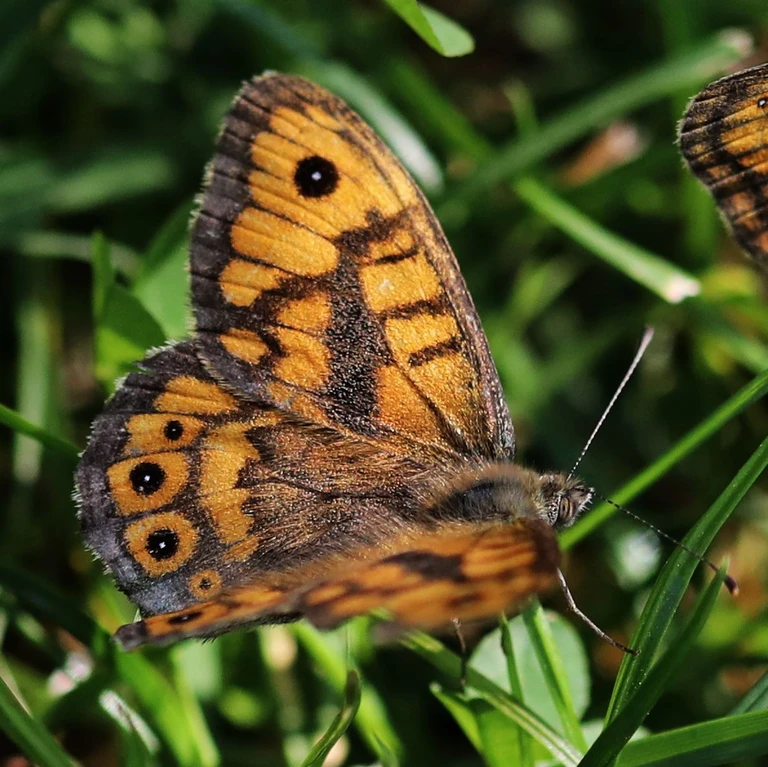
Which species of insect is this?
Lasiommata megera (also Pararge megera)
